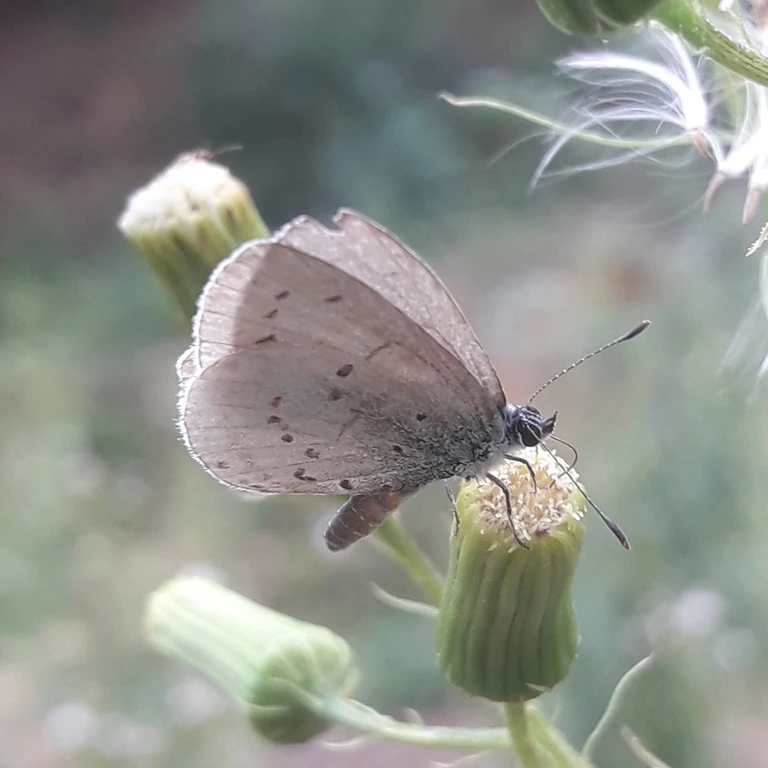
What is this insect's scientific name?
Cupido minimus
